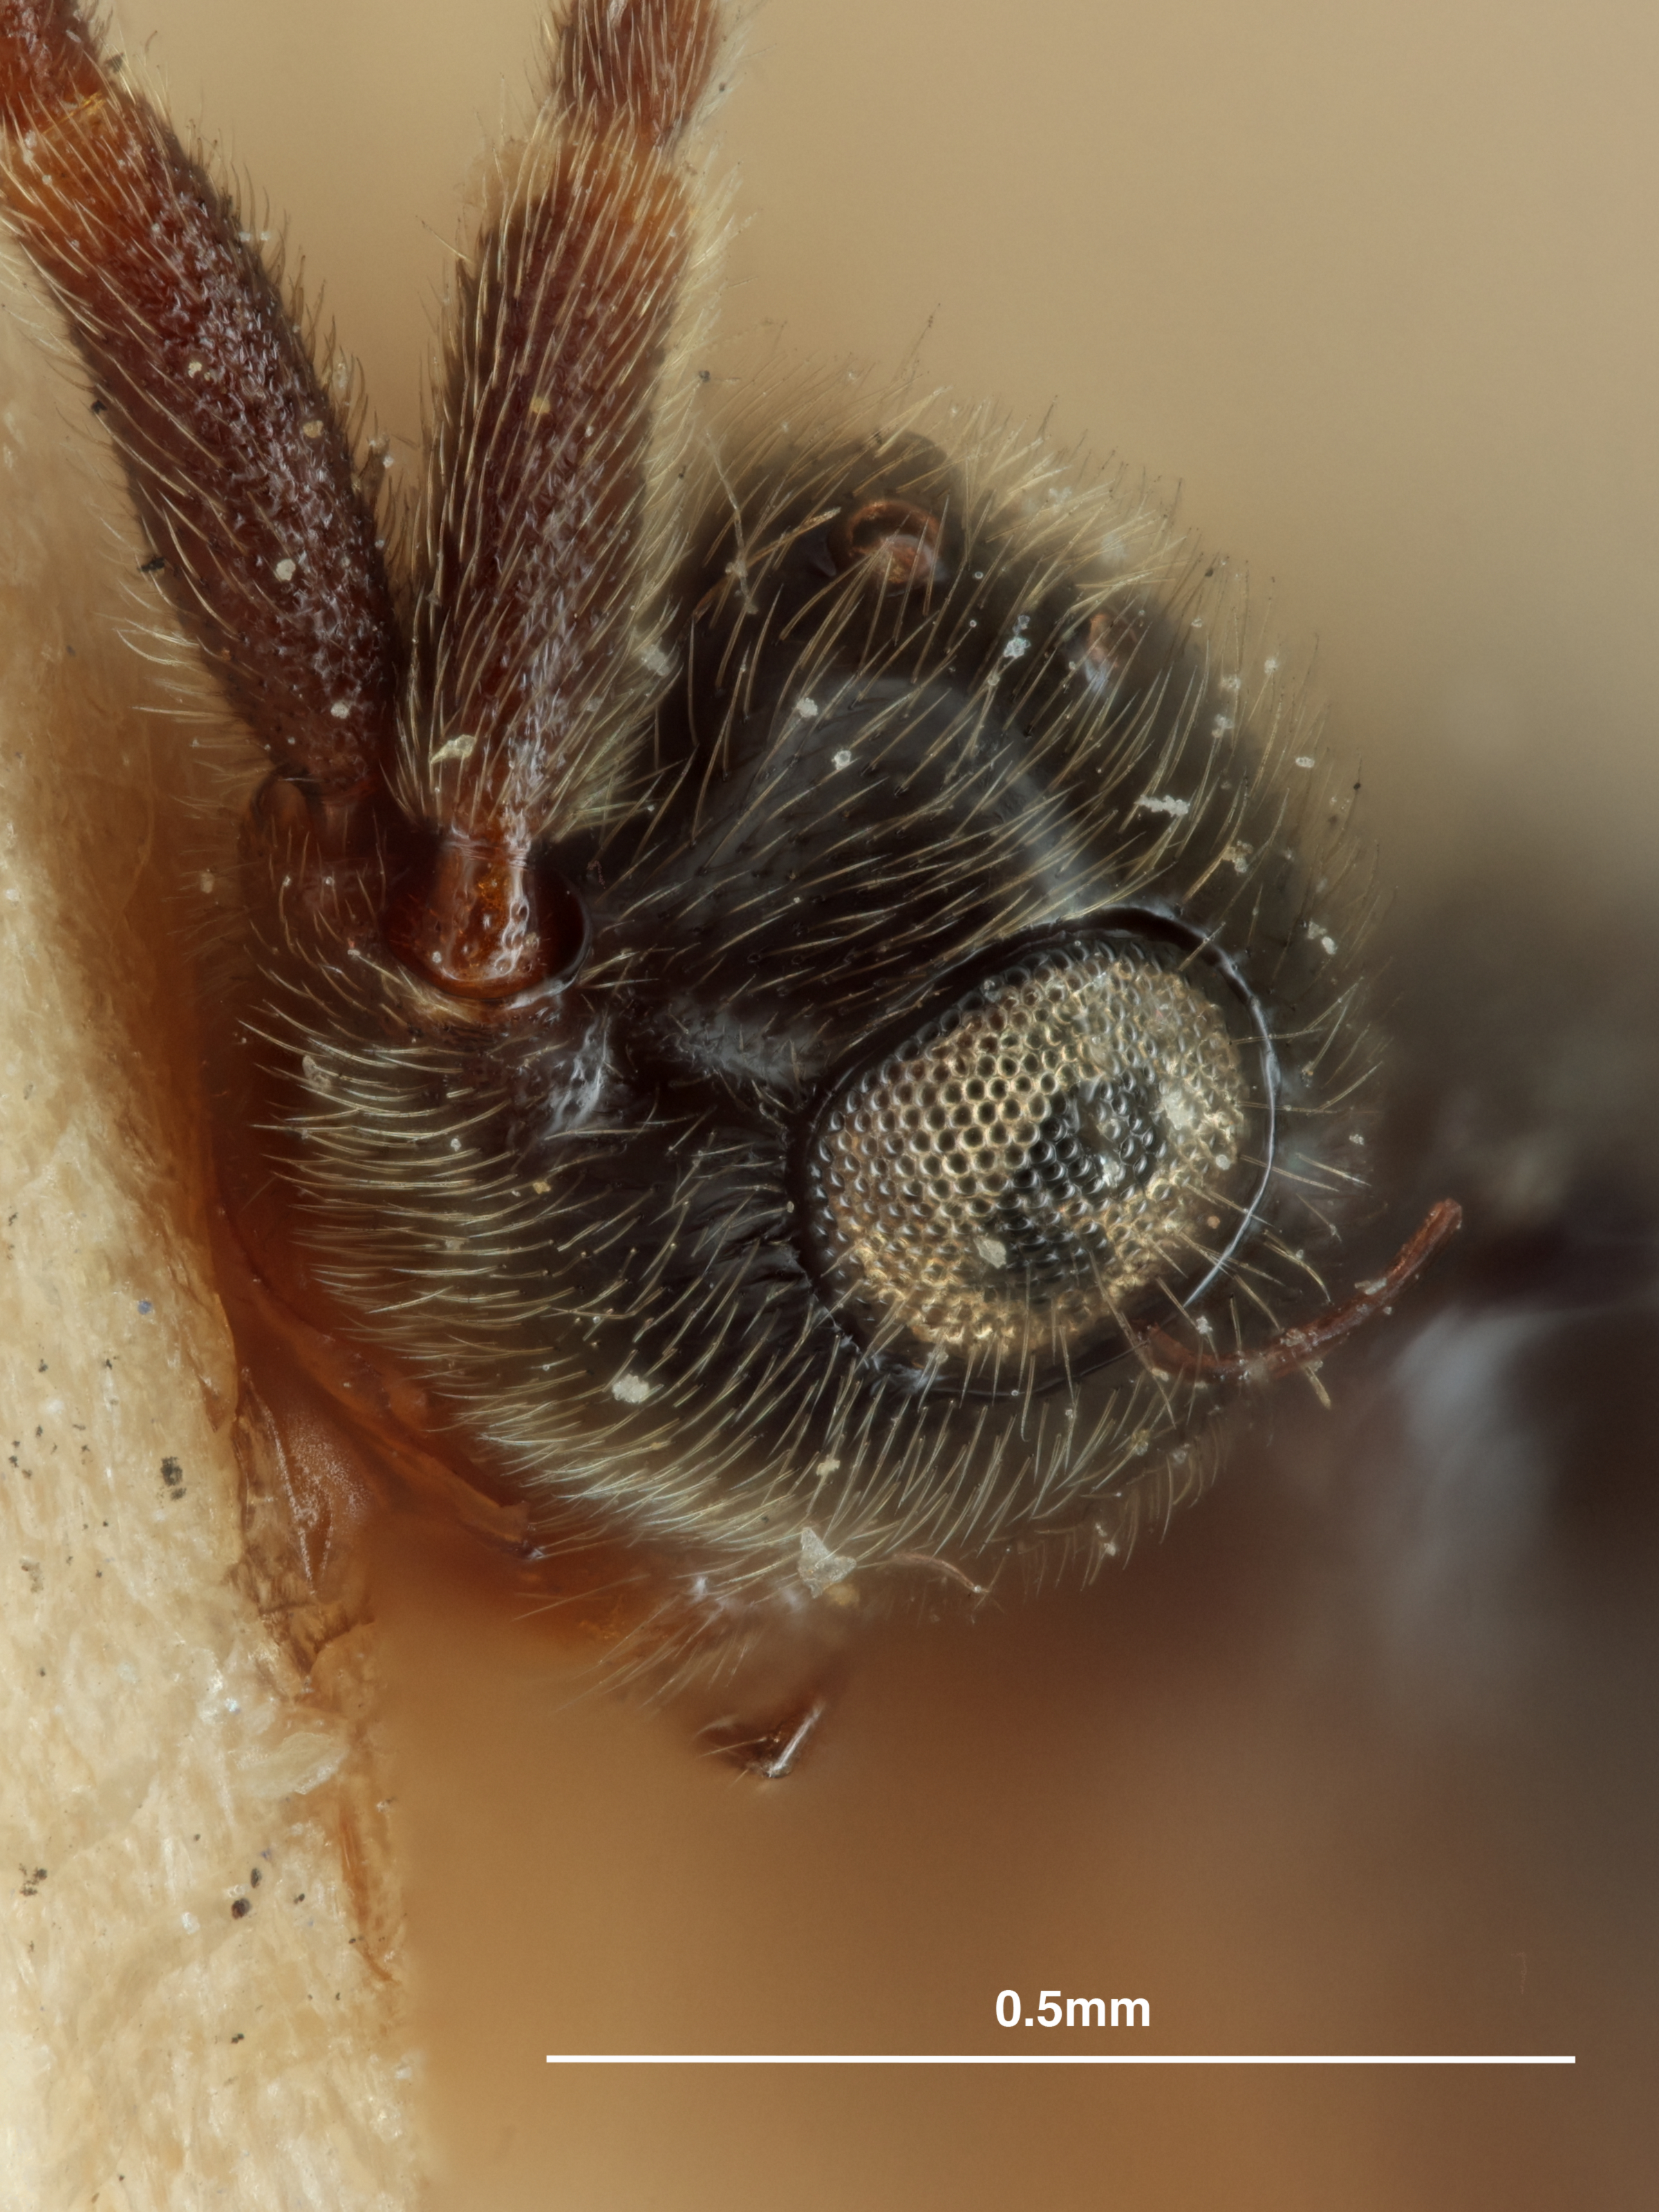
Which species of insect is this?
Pamis ione
